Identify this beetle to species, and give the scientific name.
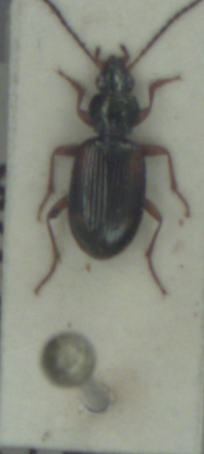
Bembidion tetracolum
